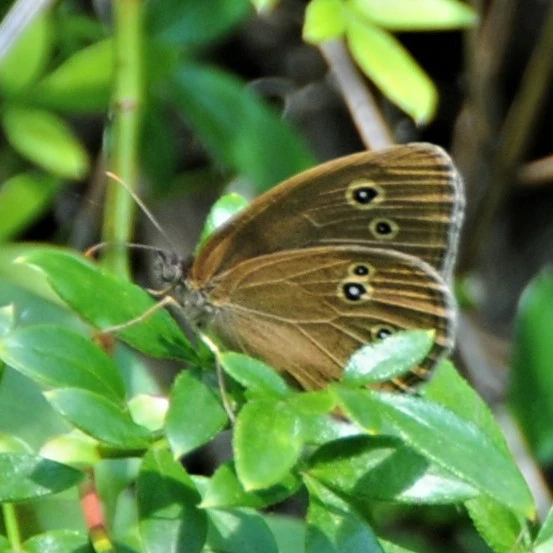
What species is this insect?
Aphantopus hyperantus
